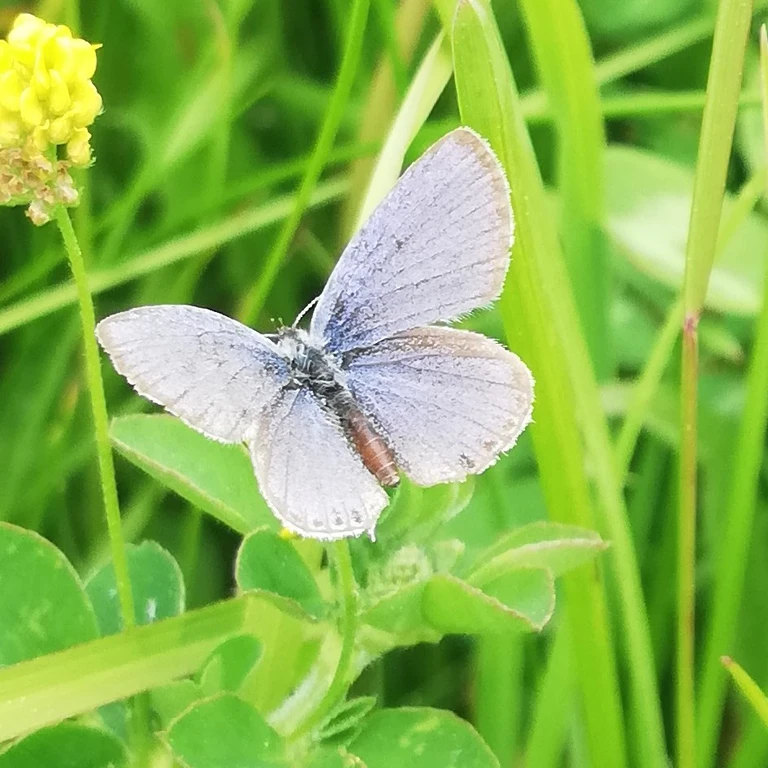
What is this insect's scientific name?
Cupido argiades (also Elkalyce argiades)
